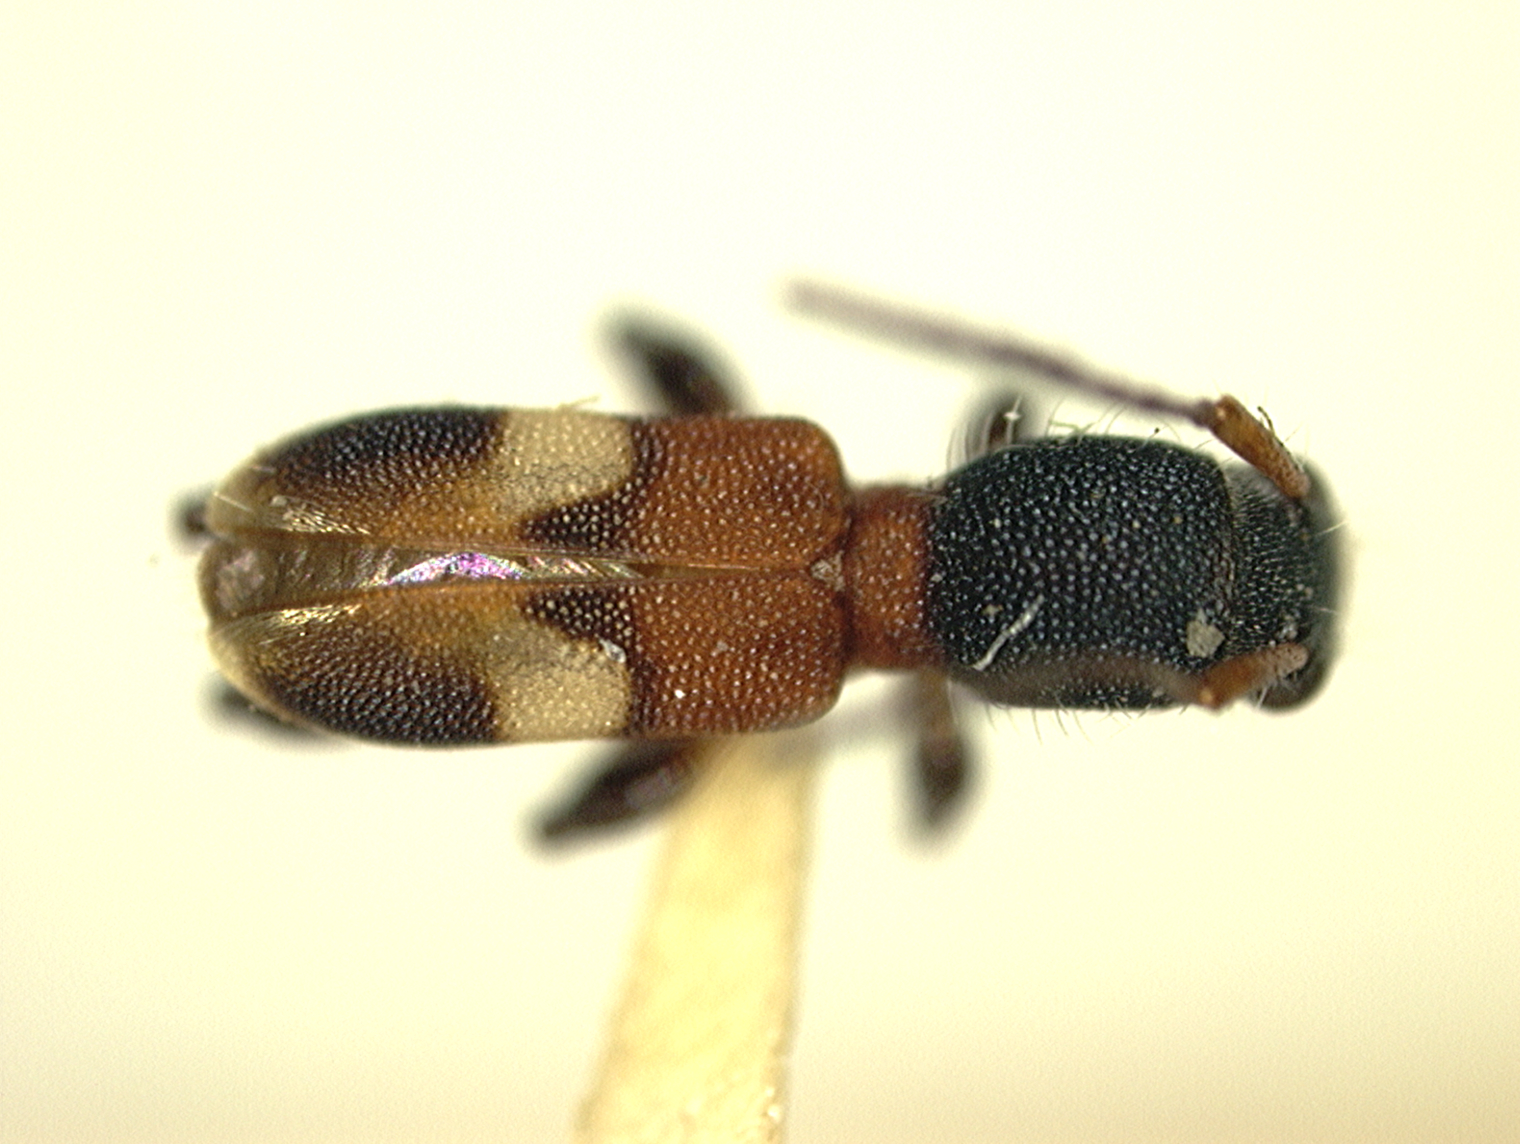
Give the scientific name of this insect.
Tilloclytus puertoricensis (also Tilloclytus minutus)
